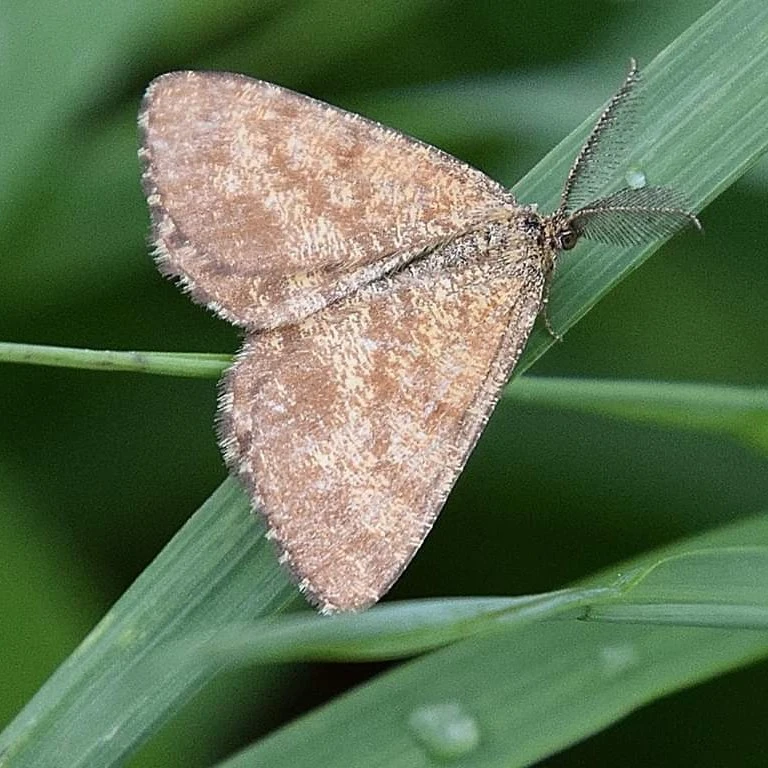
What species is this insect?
Ematurga atomaria
